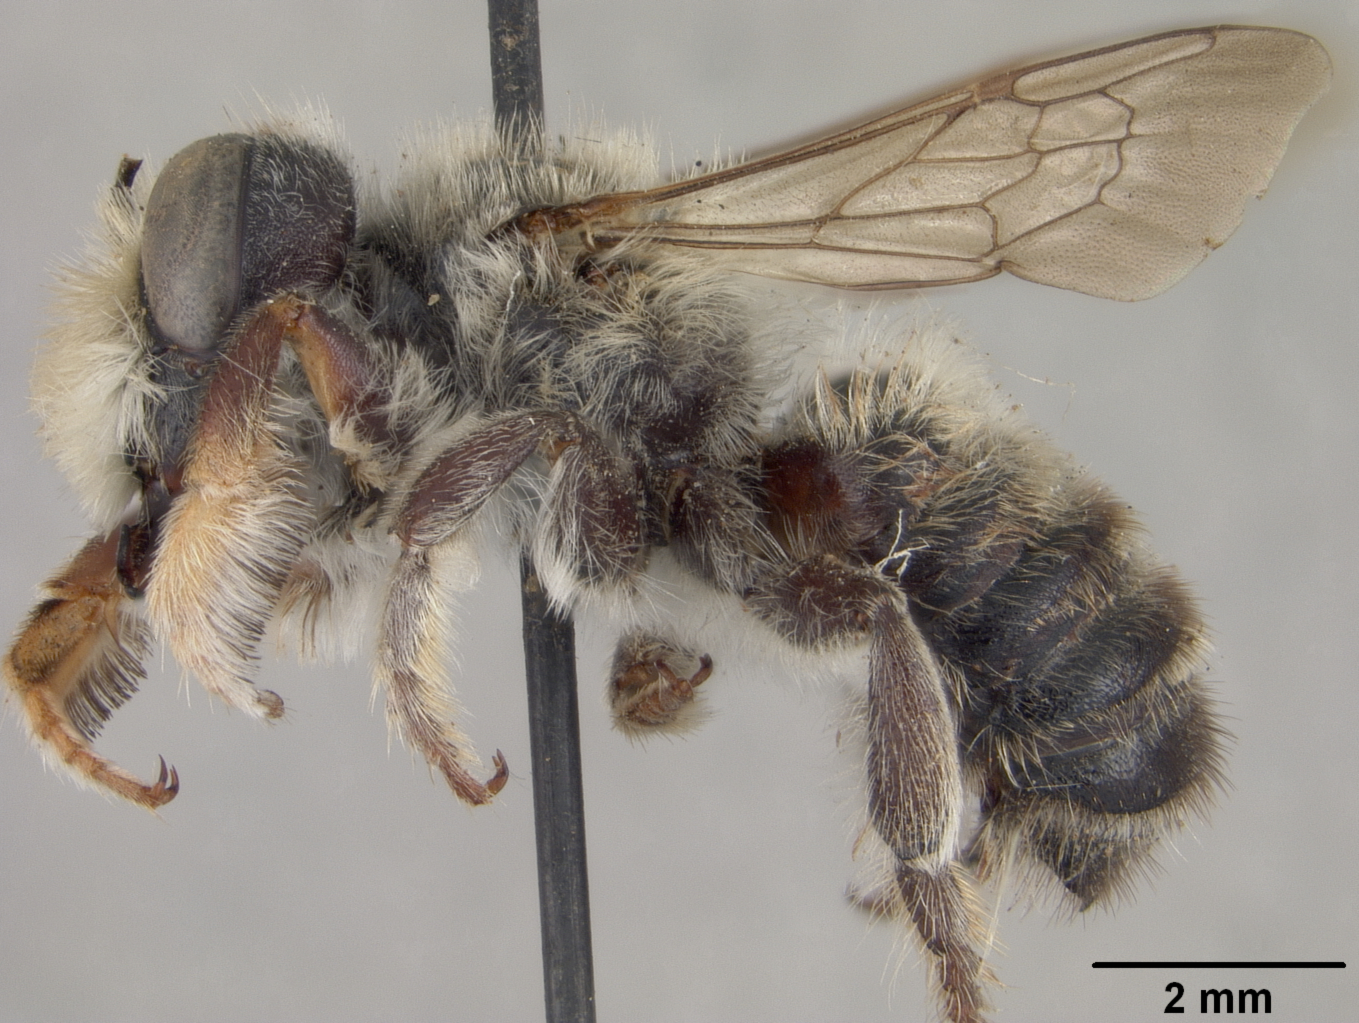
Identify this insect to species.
Megachile pascoensis
